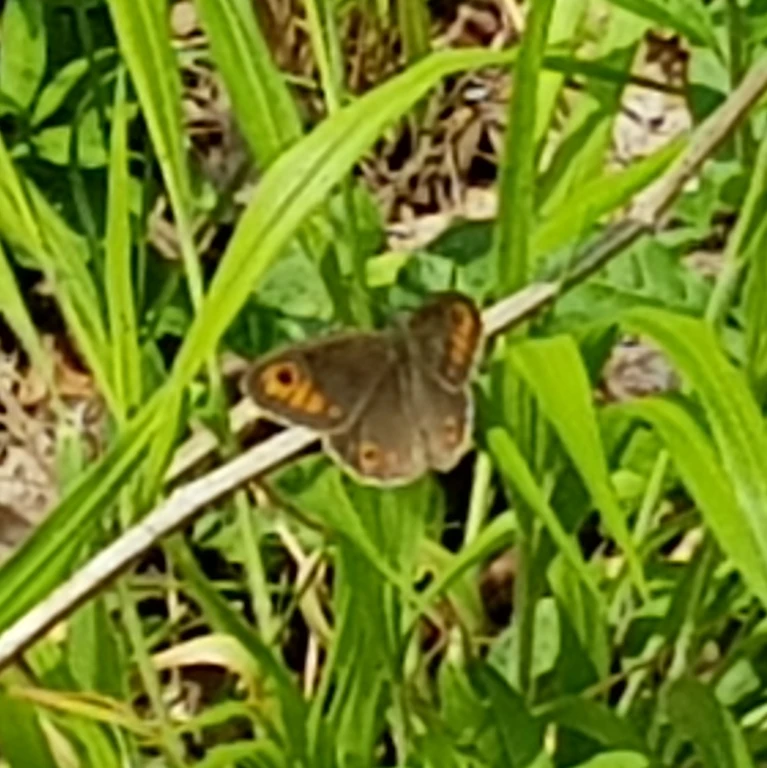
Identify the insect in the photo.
Lasiommata maera (also Pararge maera)
